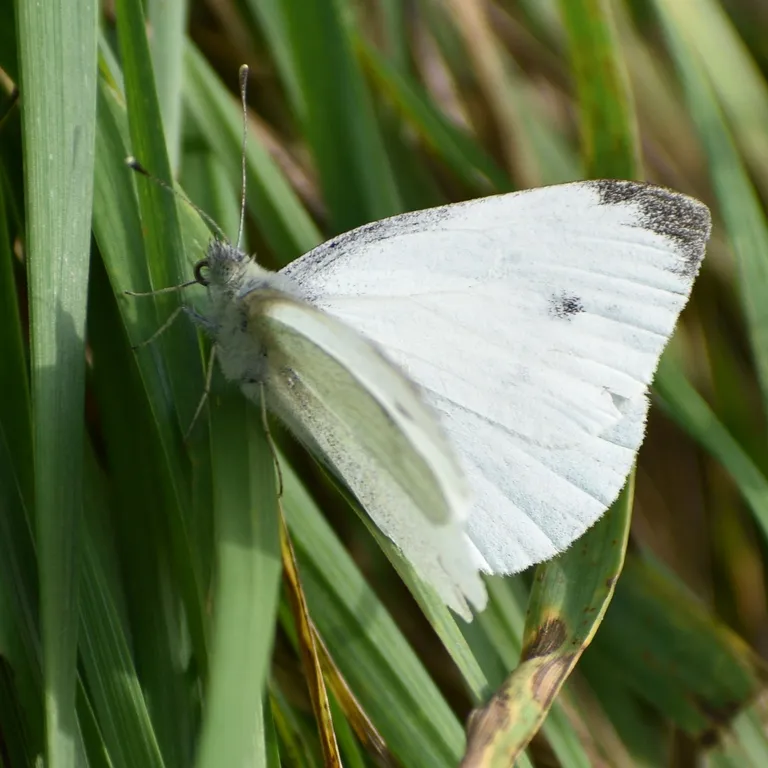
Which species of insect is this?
Pieris rapae
